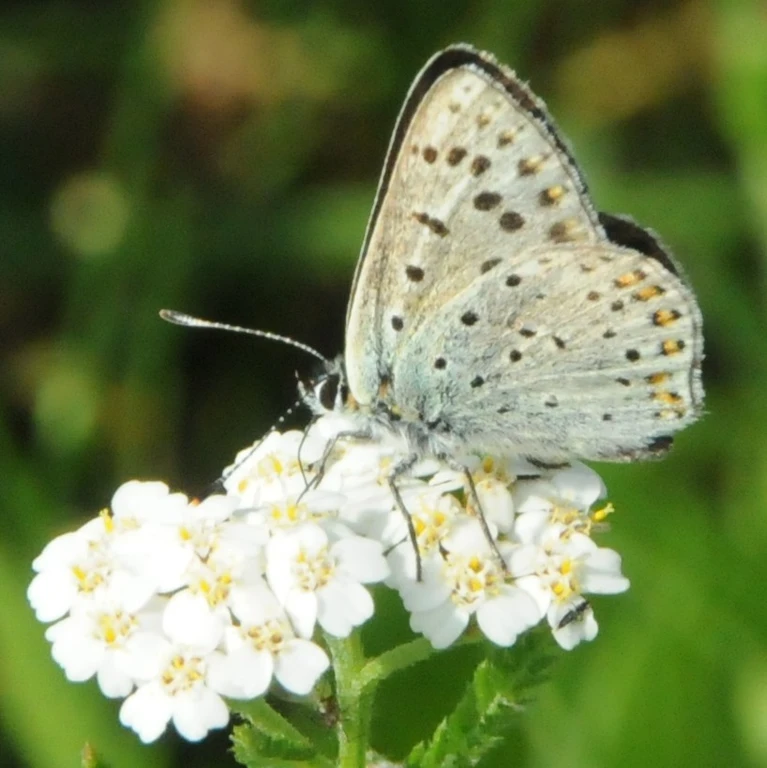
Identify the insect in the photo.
Lycaena tityrus (also Loweia tityrus)
